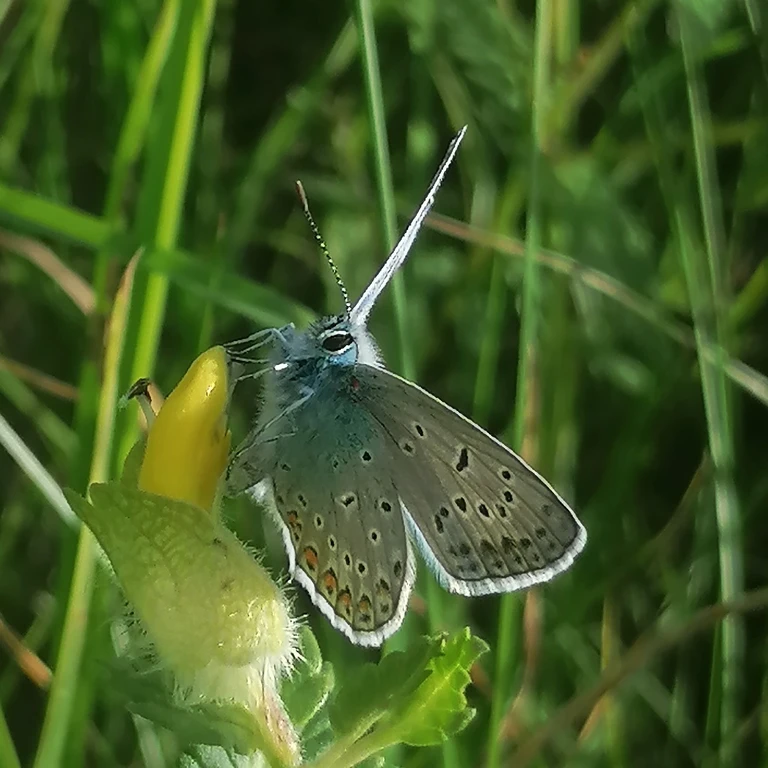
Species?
Polyommatus icarus
